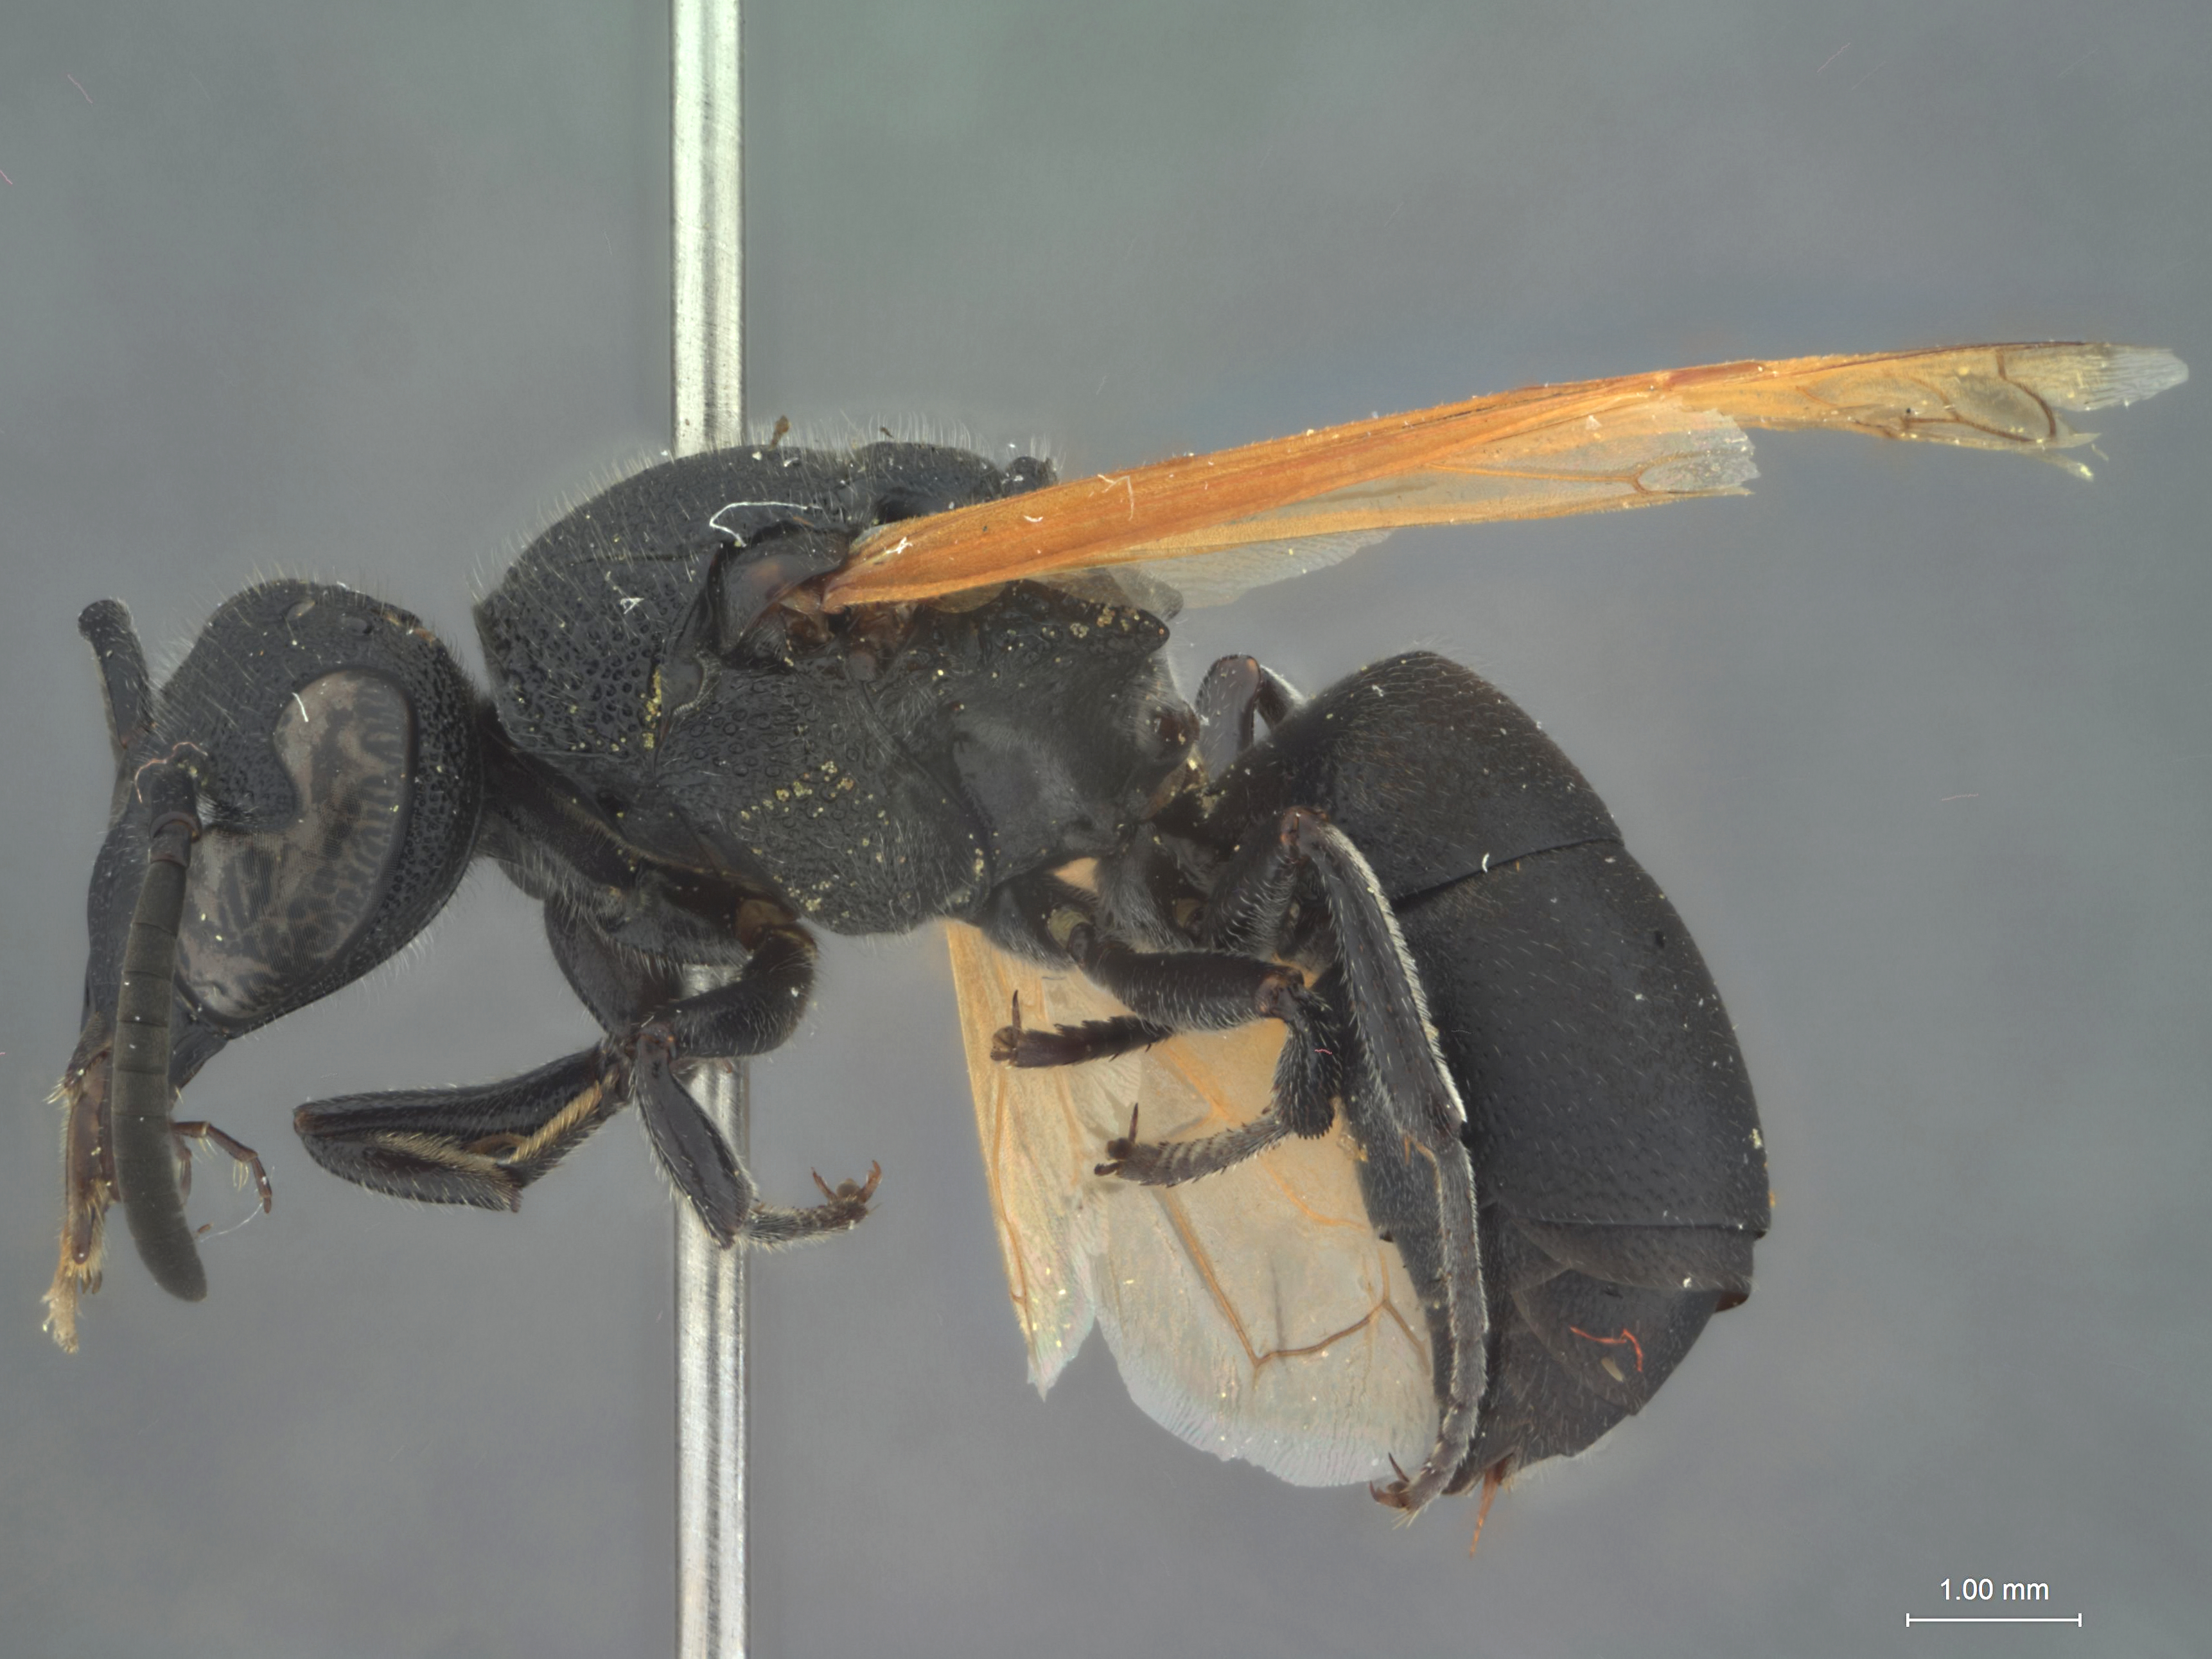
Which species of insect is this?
Pachodynerus linda
